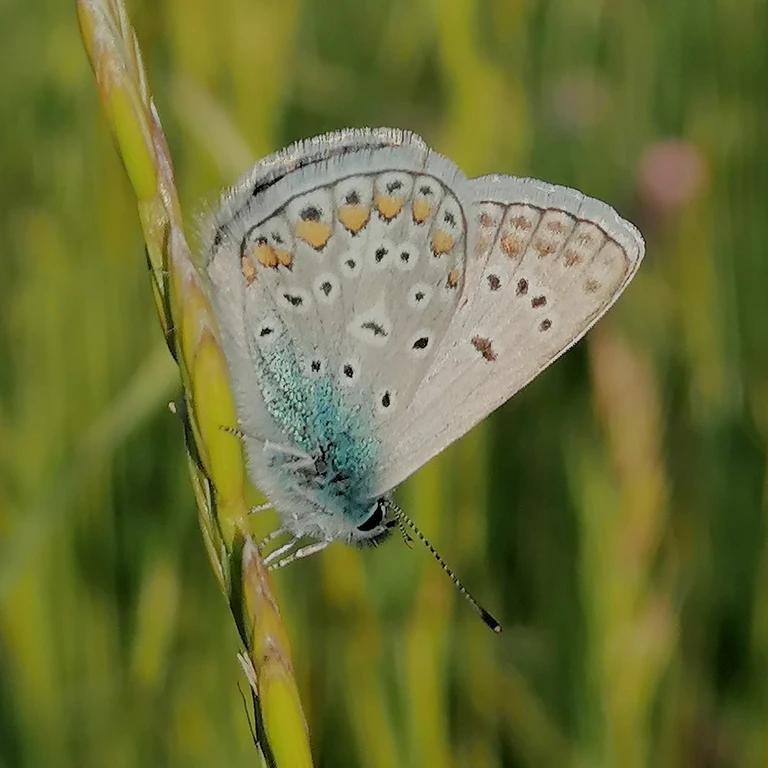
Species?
Polyommatus icarus
